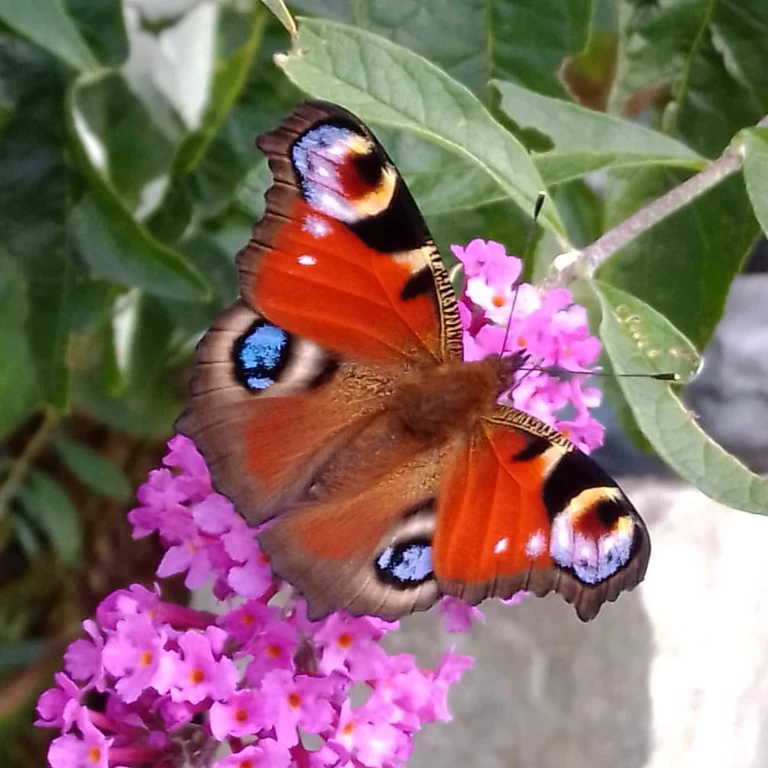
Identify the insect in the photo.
Aglais io
